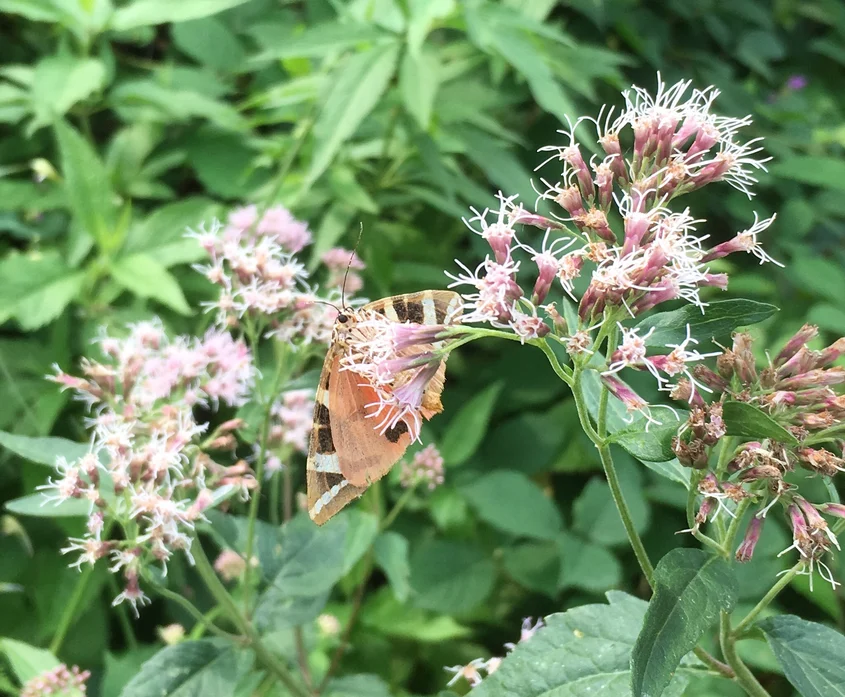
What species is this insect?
Euplagia quadripunctaria
